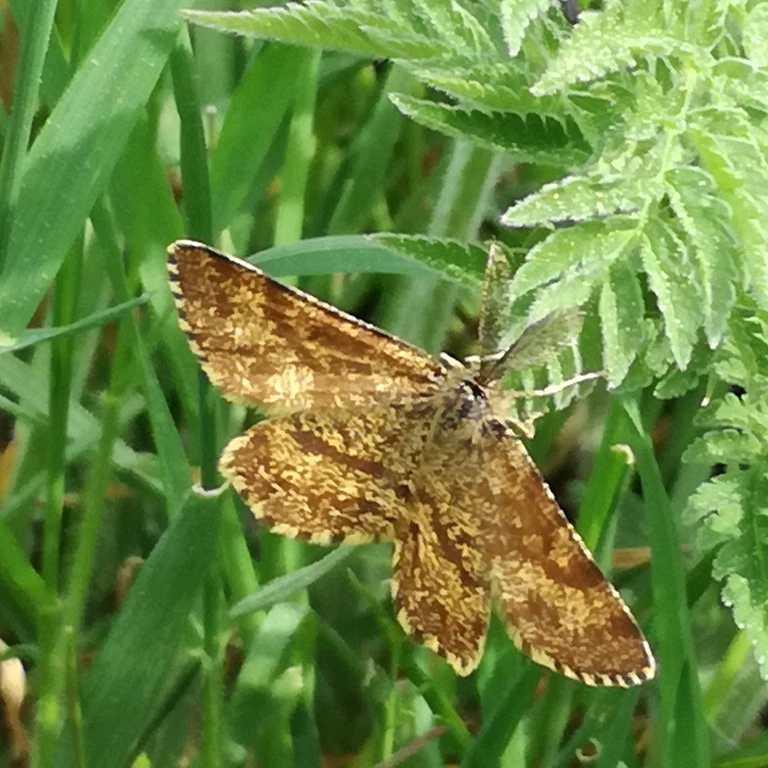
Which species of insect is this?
Ematurga atomaria
